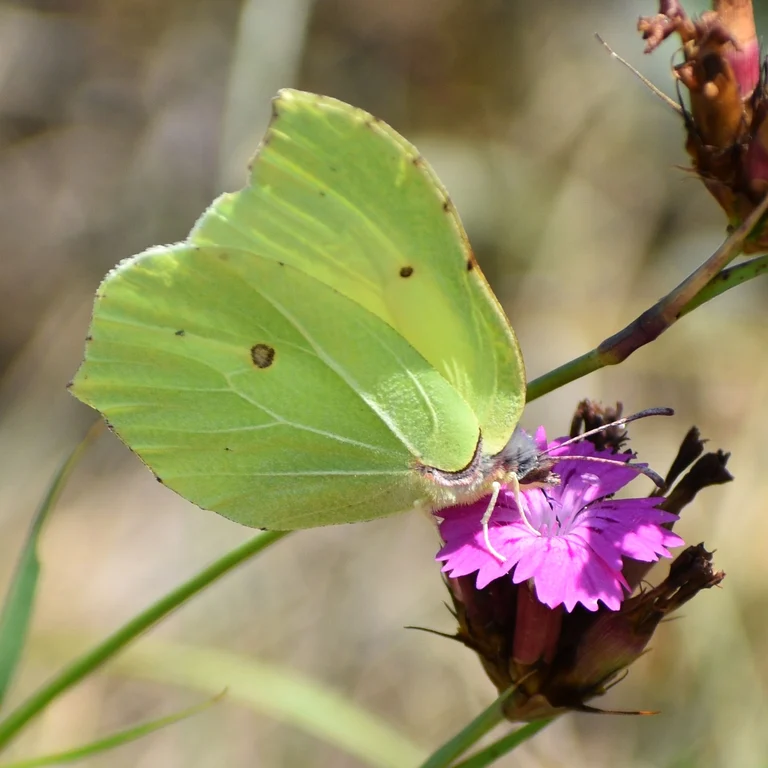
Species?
Gonepteryx rhamni
